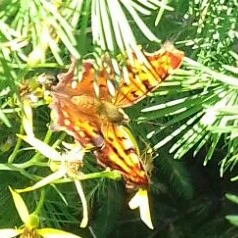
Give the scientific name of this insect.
Polygonia c-album
